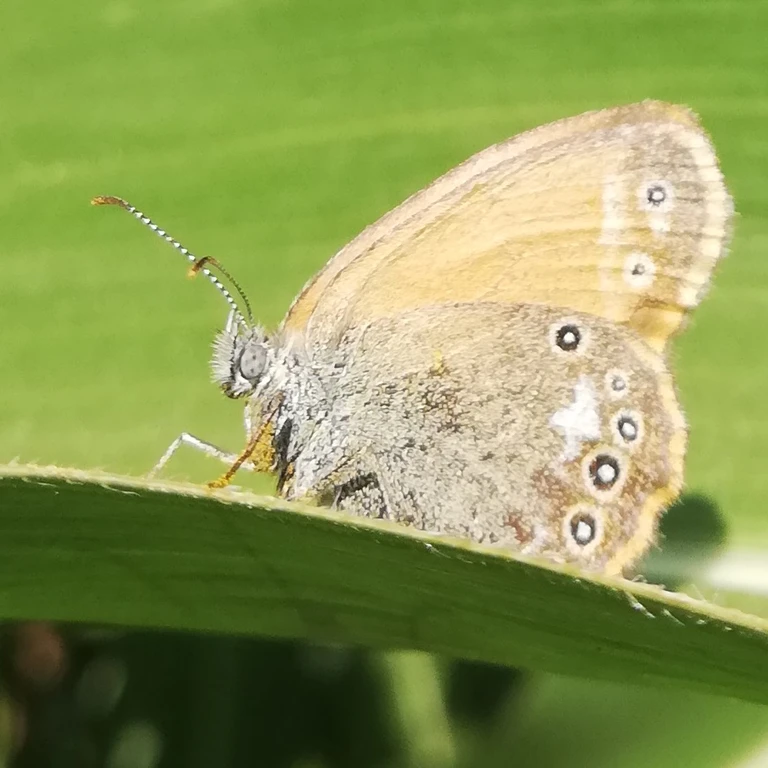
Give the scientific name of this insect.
Coenonympha glycerion (also Coenonympha iphis)
